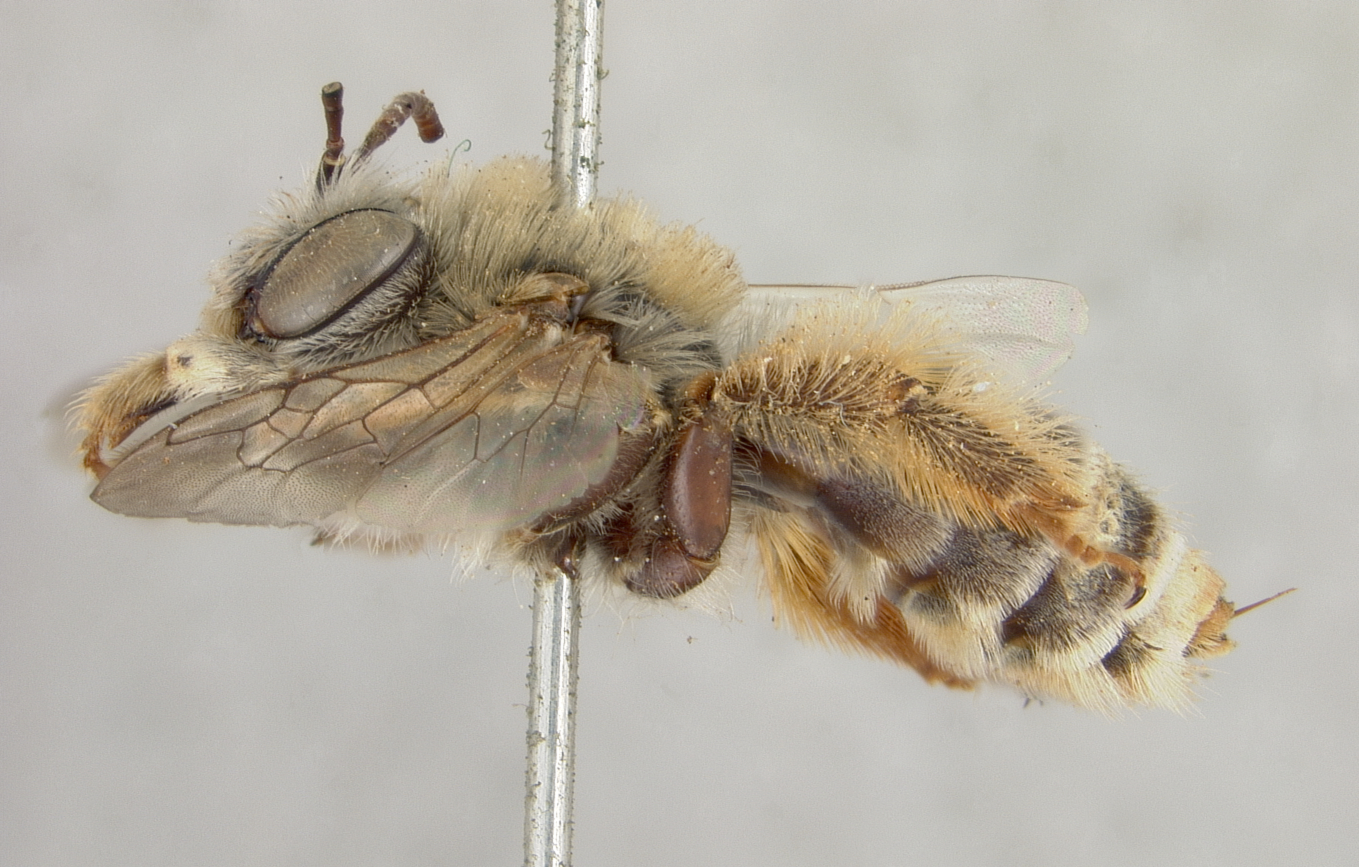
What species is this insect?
Tetralonia rupicola
